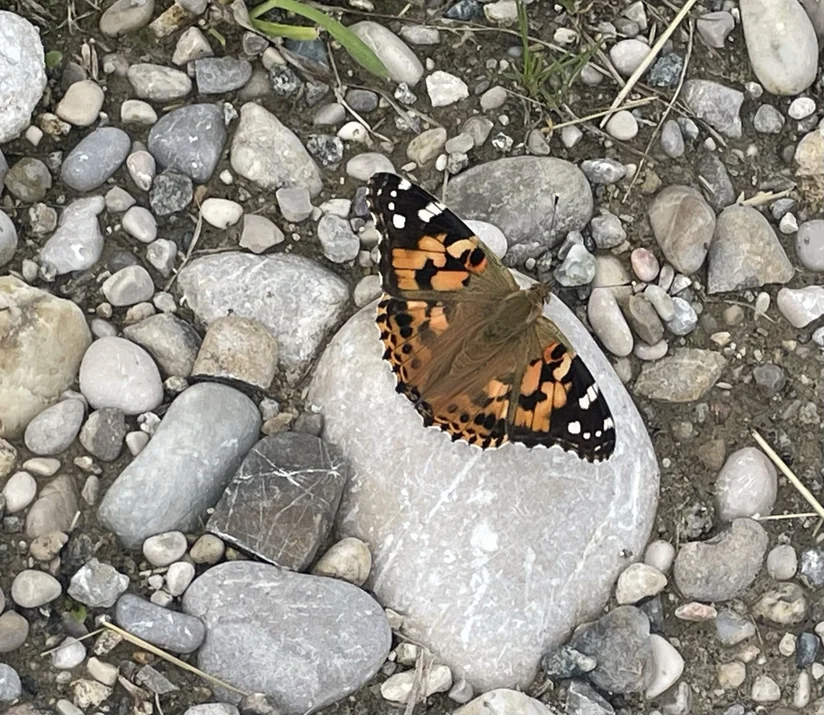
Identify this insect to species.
Vanessa cardui
